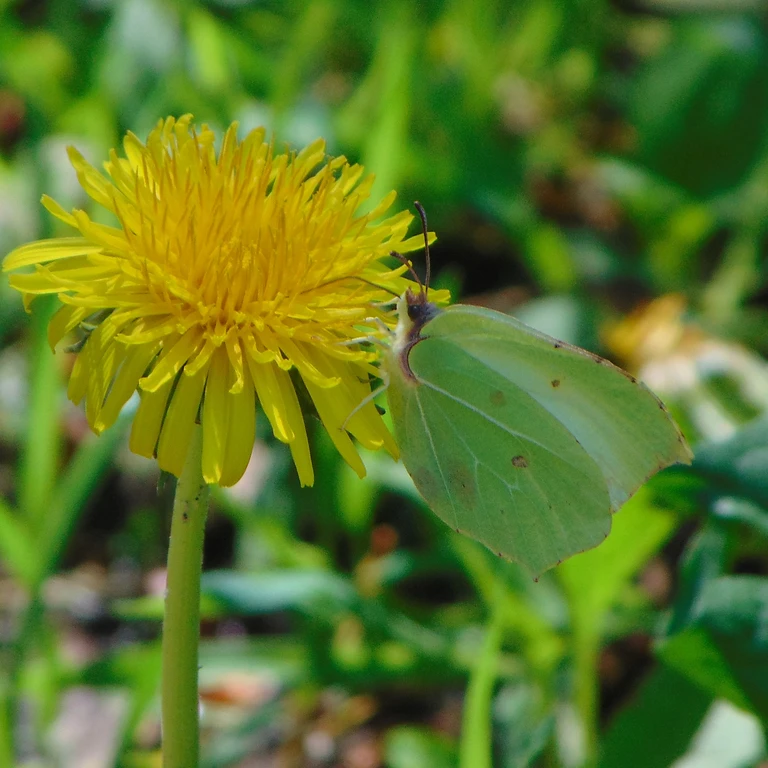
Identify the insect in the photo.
Gonepteryx rhamni
